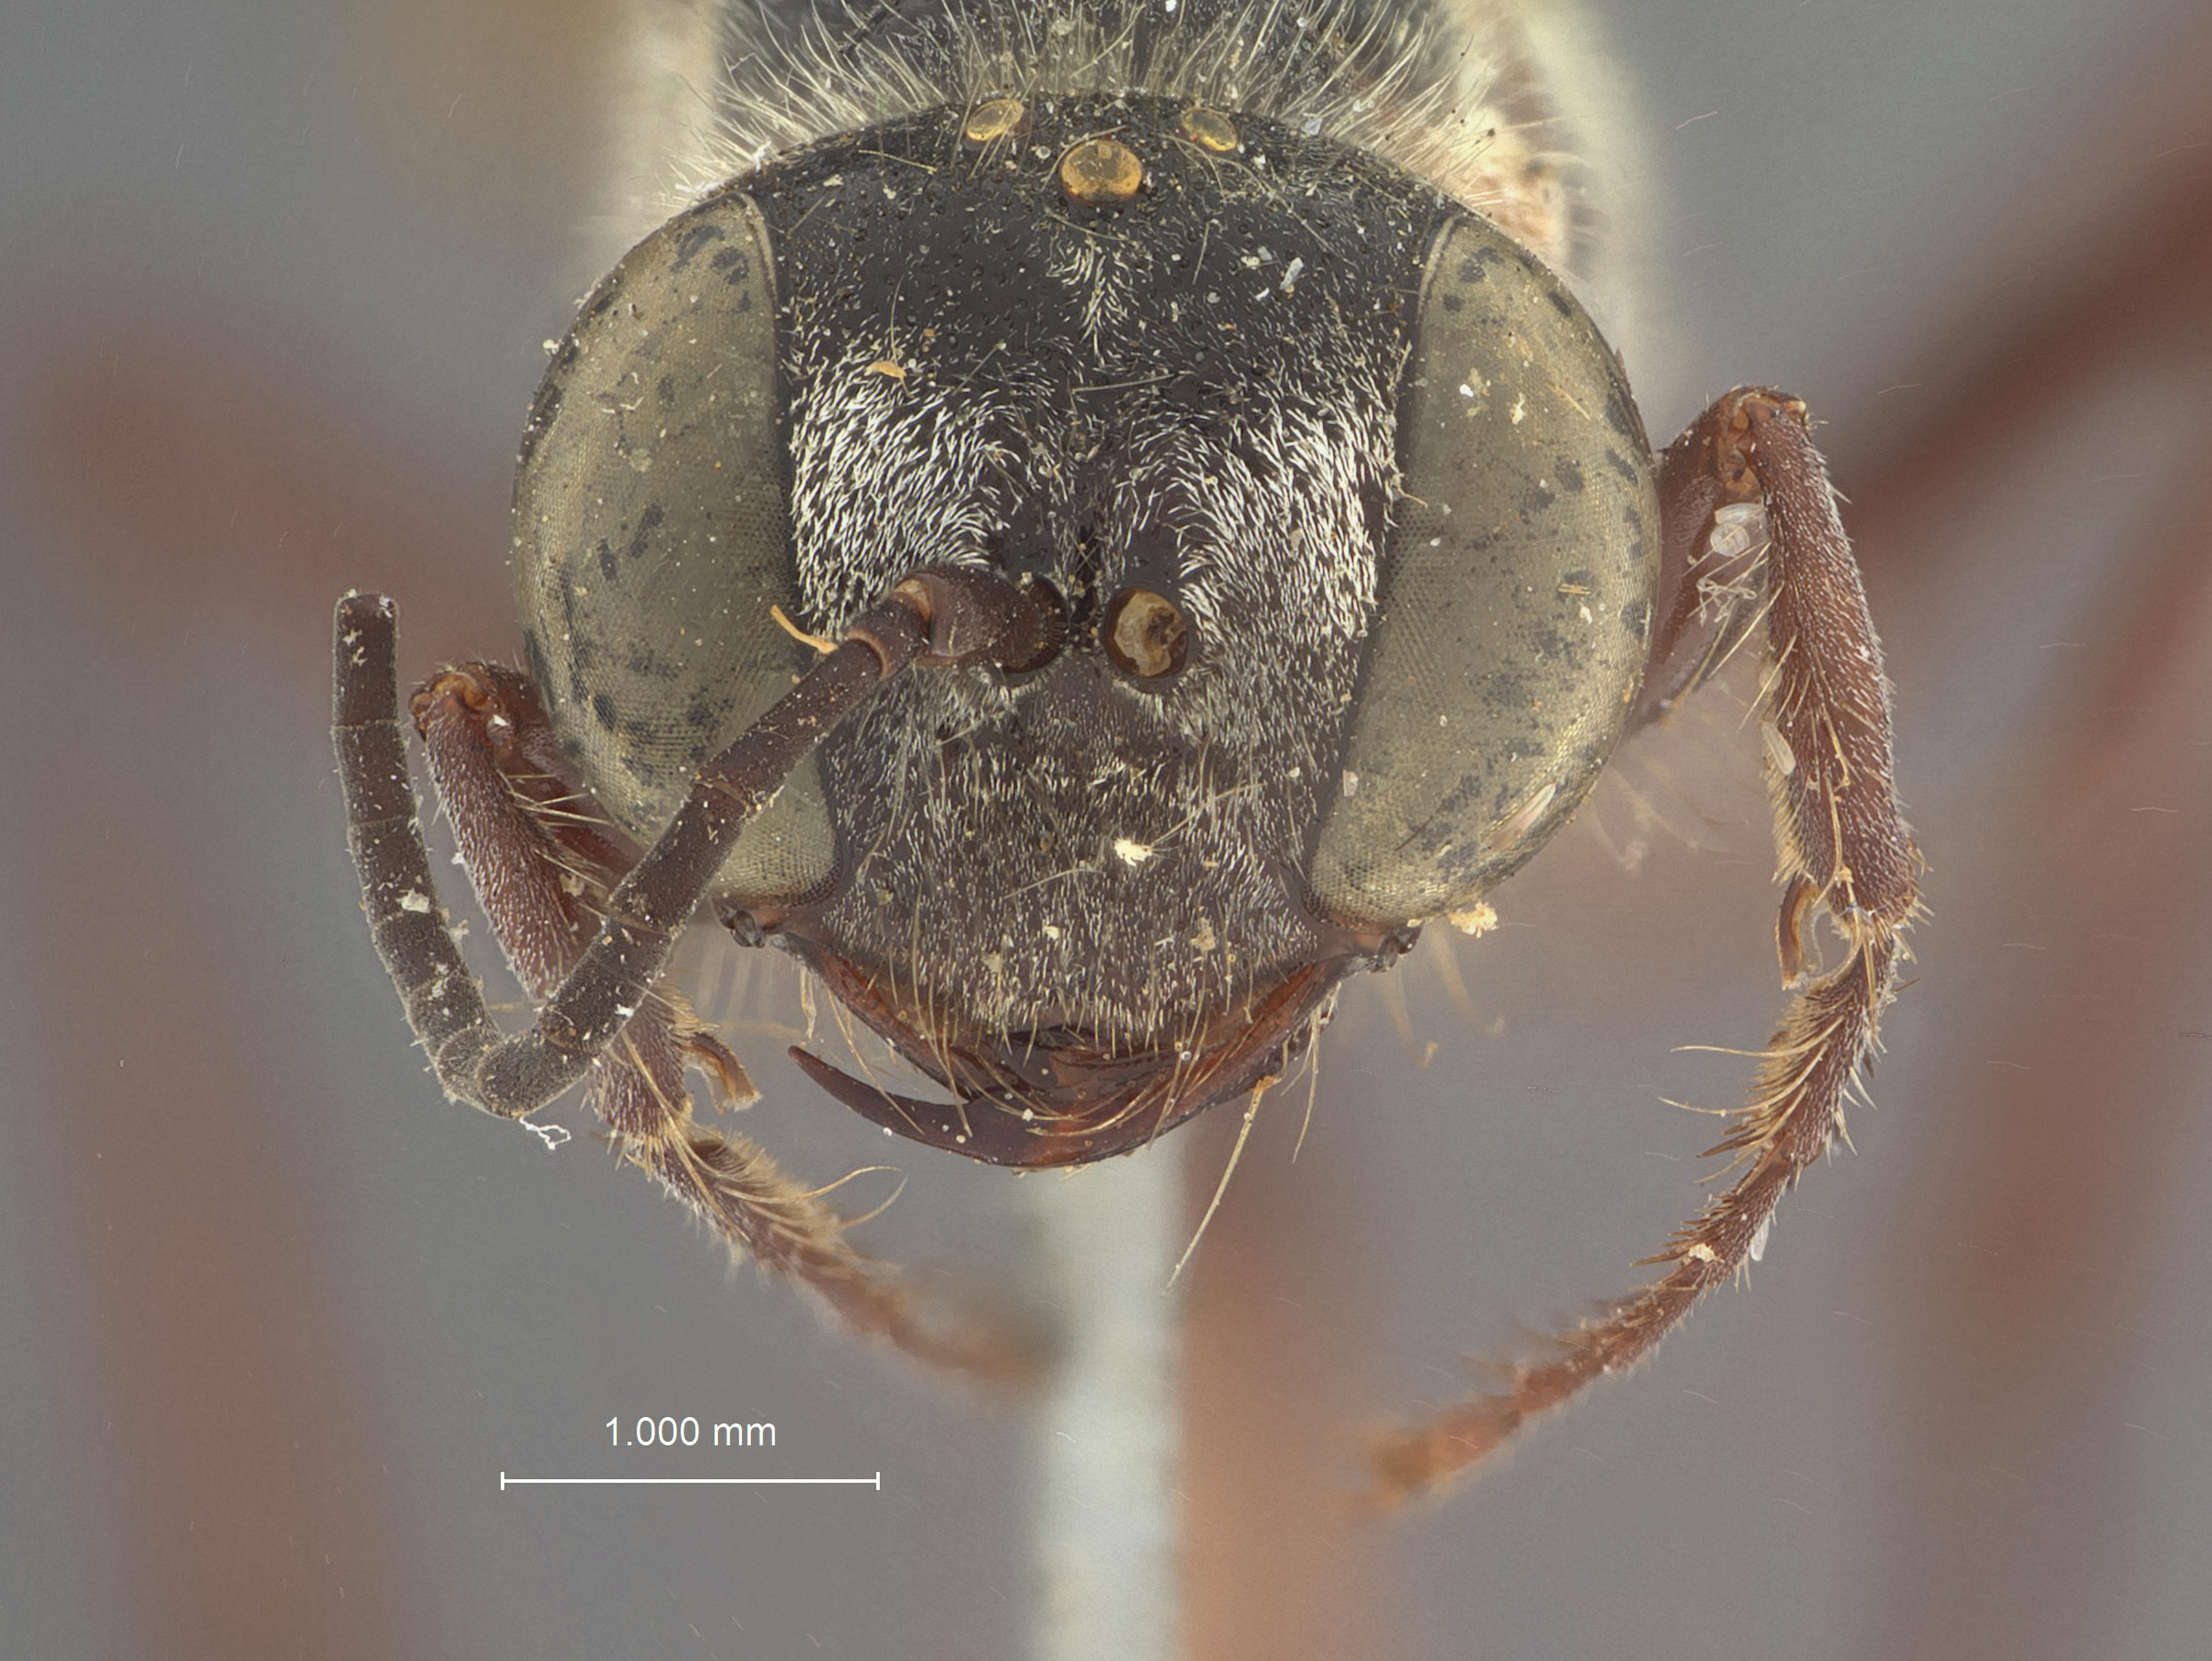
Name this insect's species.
Sphex leopardus
